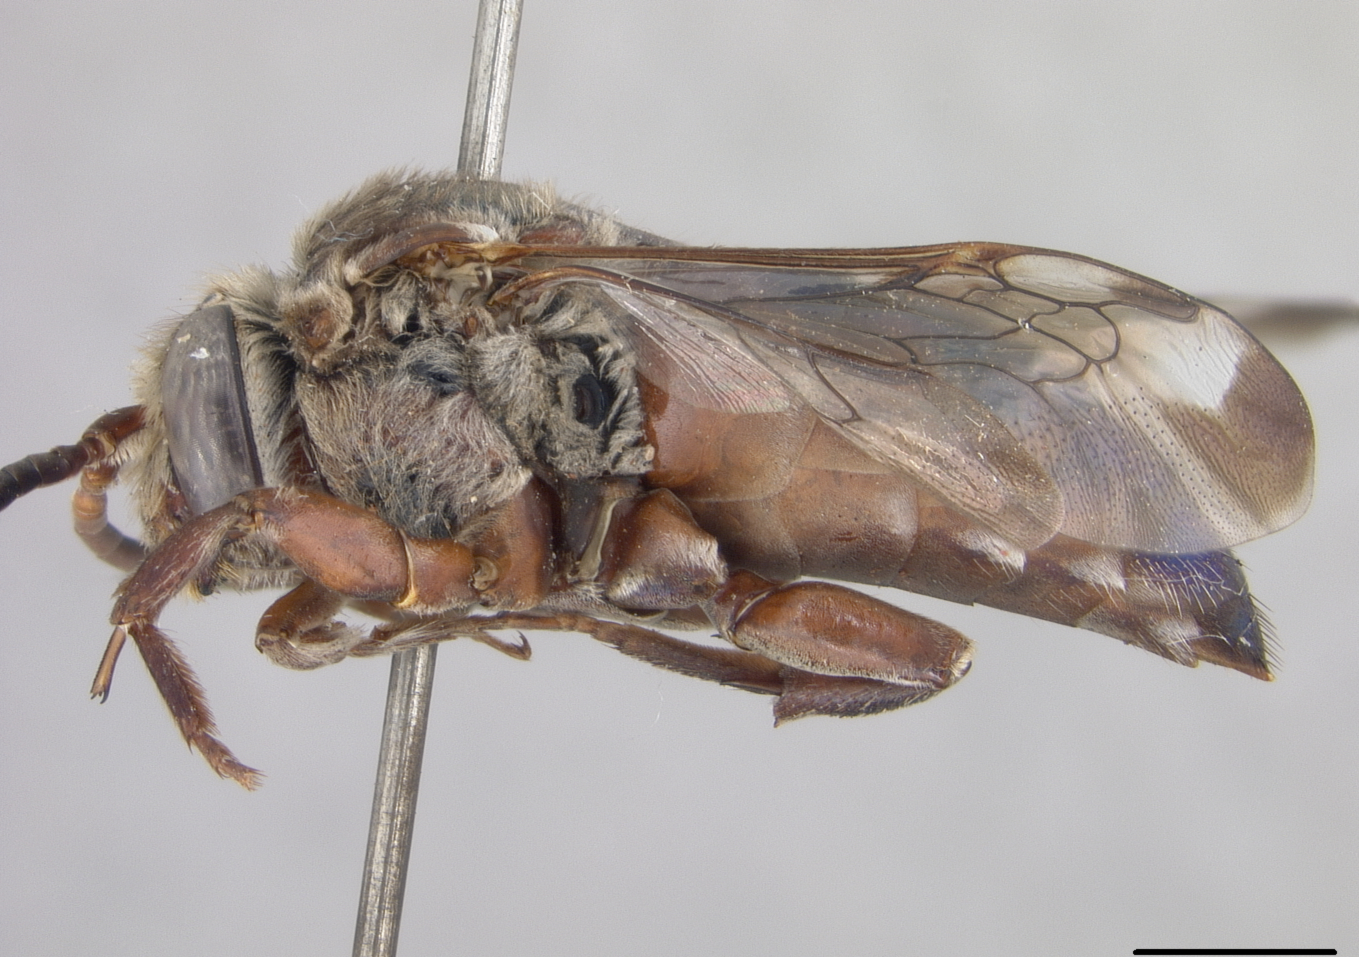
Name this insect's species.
Mesocheira bicolor
